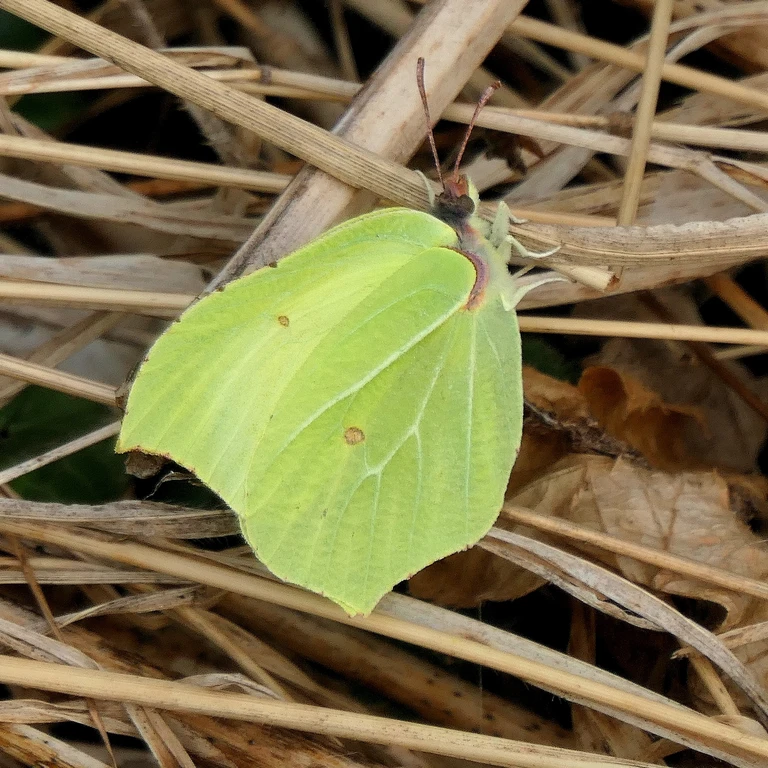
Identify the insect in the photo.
Gonepteryx rhamni
